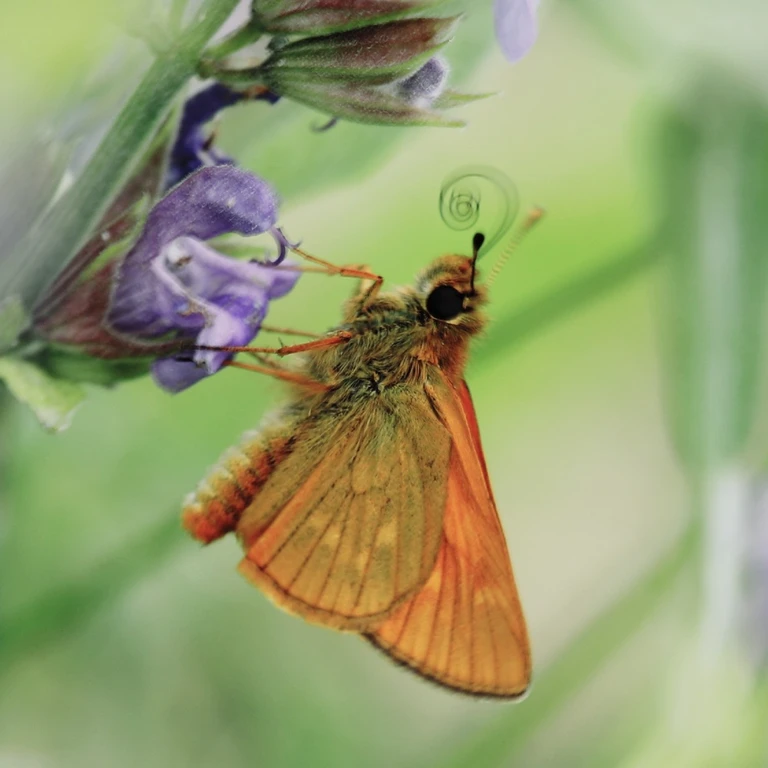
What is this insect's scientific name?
Ochlodes sylvanus (also Ochlodes venata)
